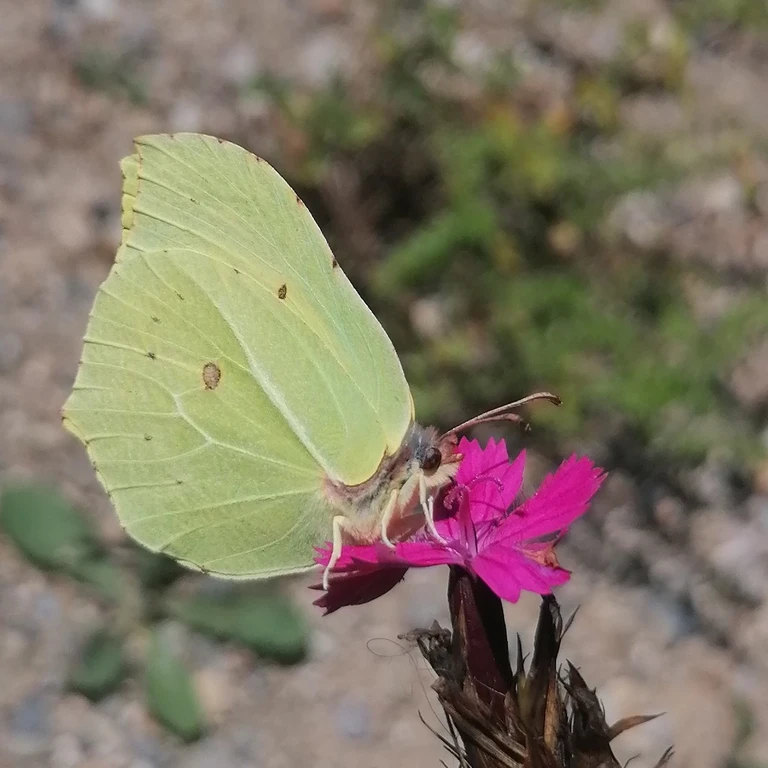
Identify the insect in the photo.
Gonepteryx rhamni
